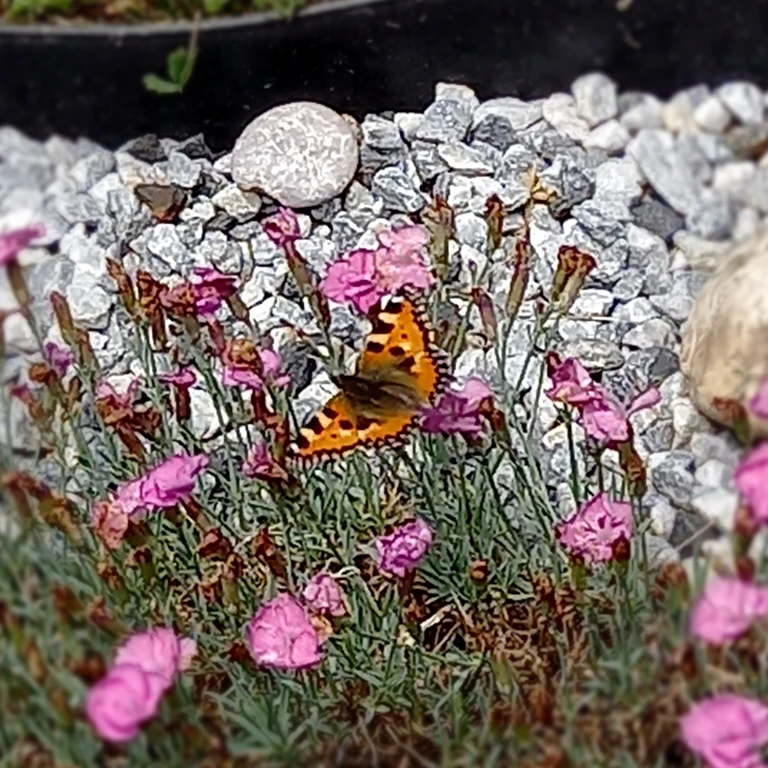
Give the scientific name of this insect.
Aglais urticae
